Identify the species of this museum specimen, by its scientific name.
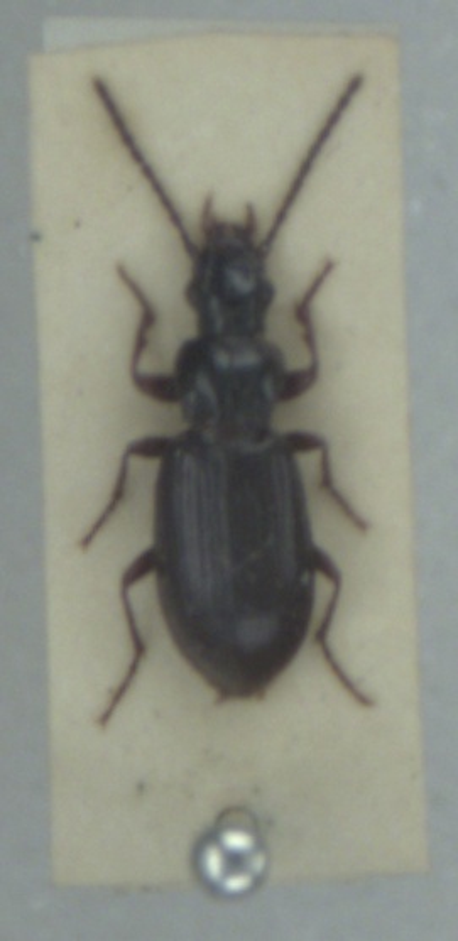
Patrobus assimilis
